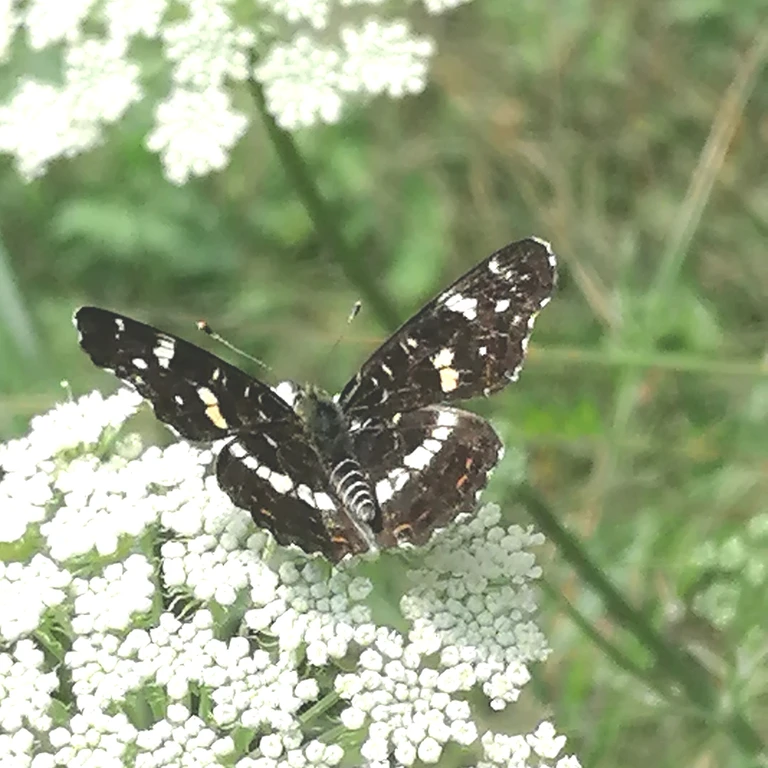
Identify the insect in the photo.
Araschnia levana
